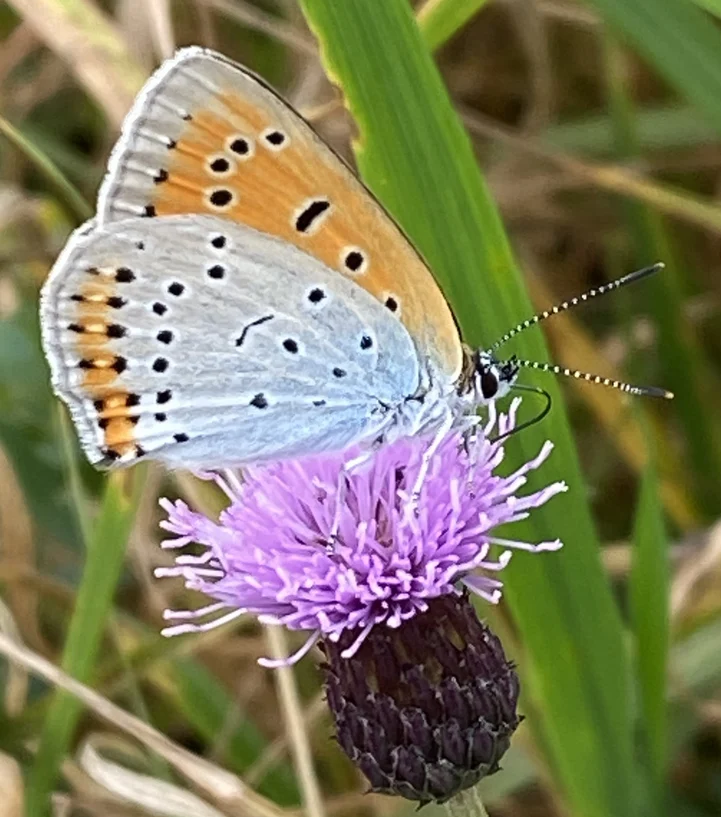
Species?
Lycaena dispar
